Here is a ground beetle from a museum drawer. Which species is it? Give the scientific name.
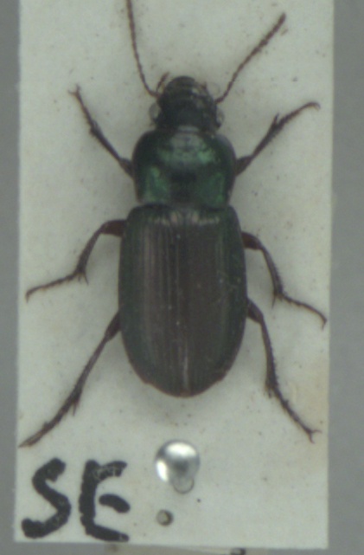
Harpalus affinis
